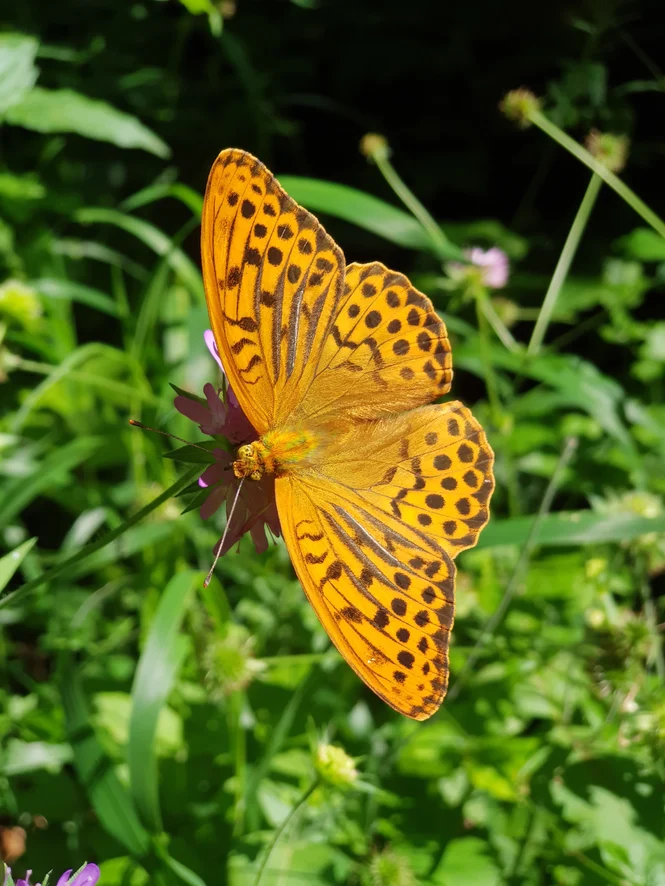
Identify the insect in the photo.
Argynnis paphia
